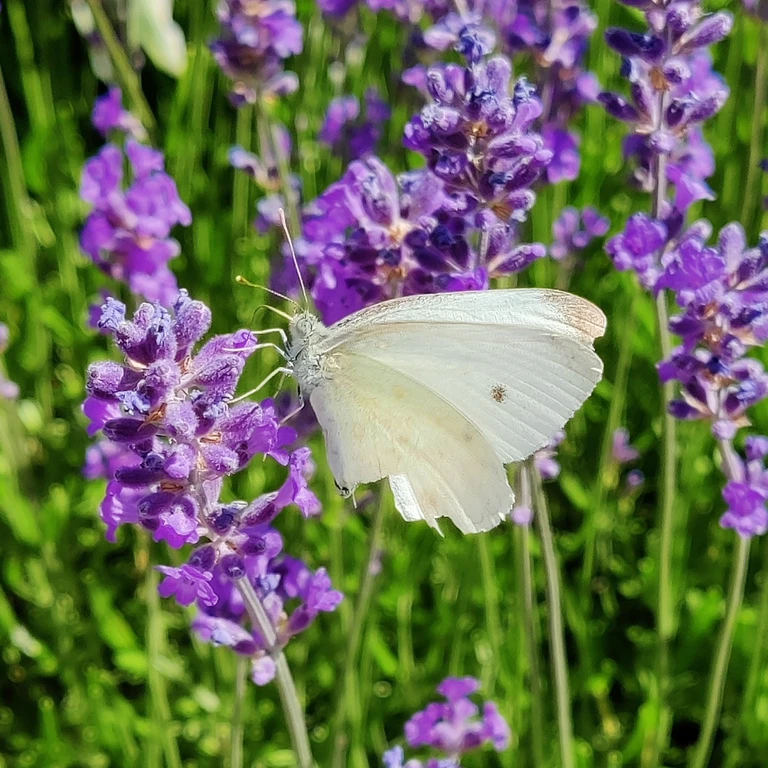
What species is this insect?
Pieris rapae
